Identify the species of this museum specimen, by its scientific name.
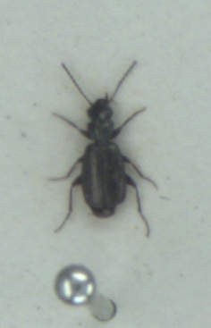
Syntomus foveatus
